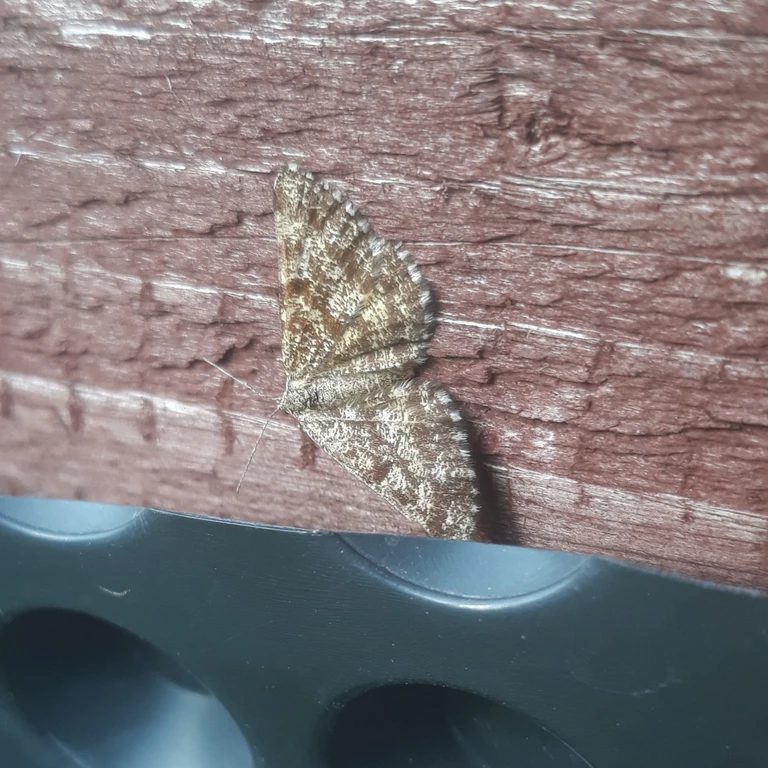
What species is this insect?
Ematurga atomaria
